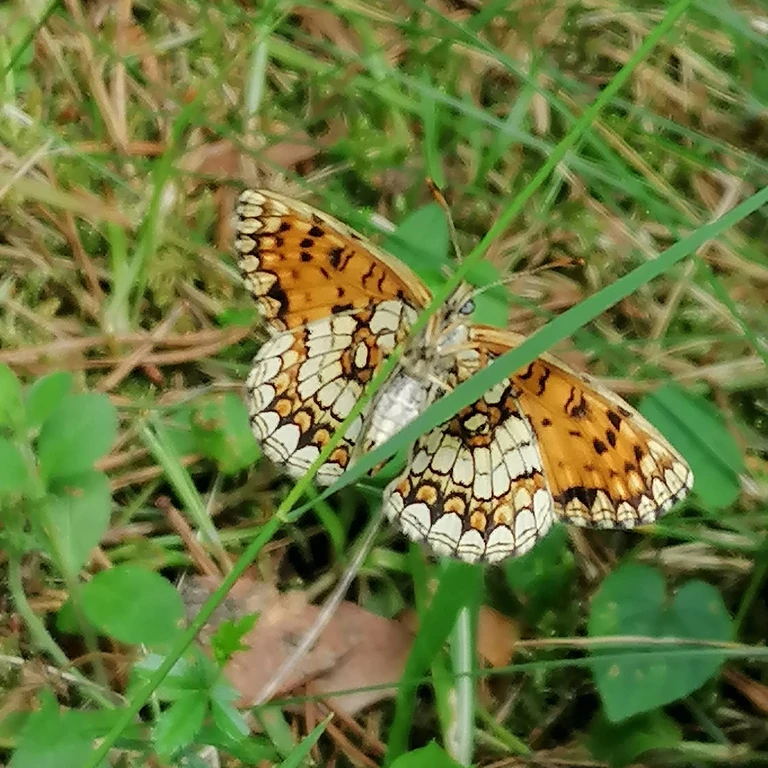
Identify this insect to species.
Melitaea athalia
